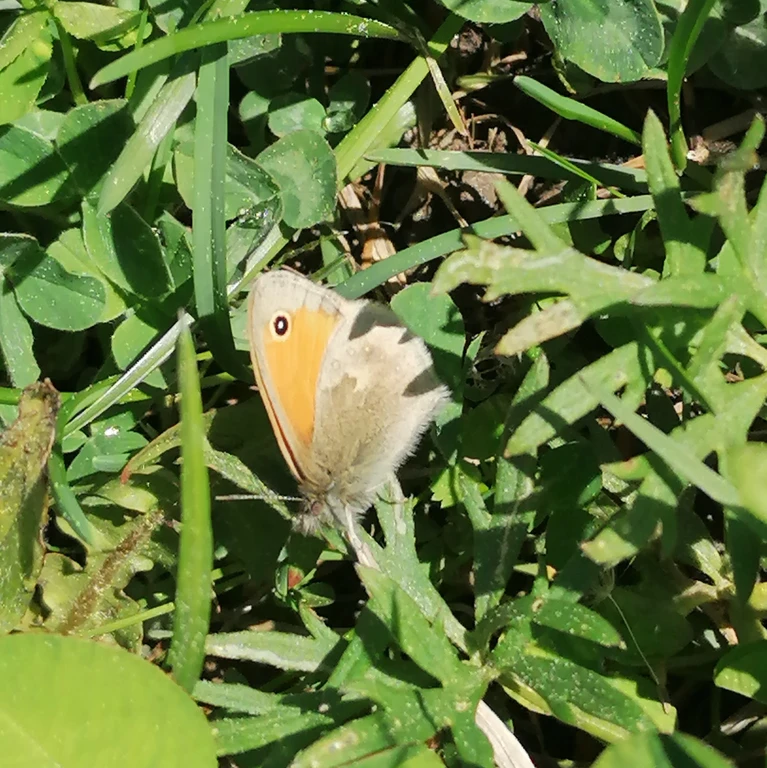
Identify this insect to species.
Coenonympha pamphilus
